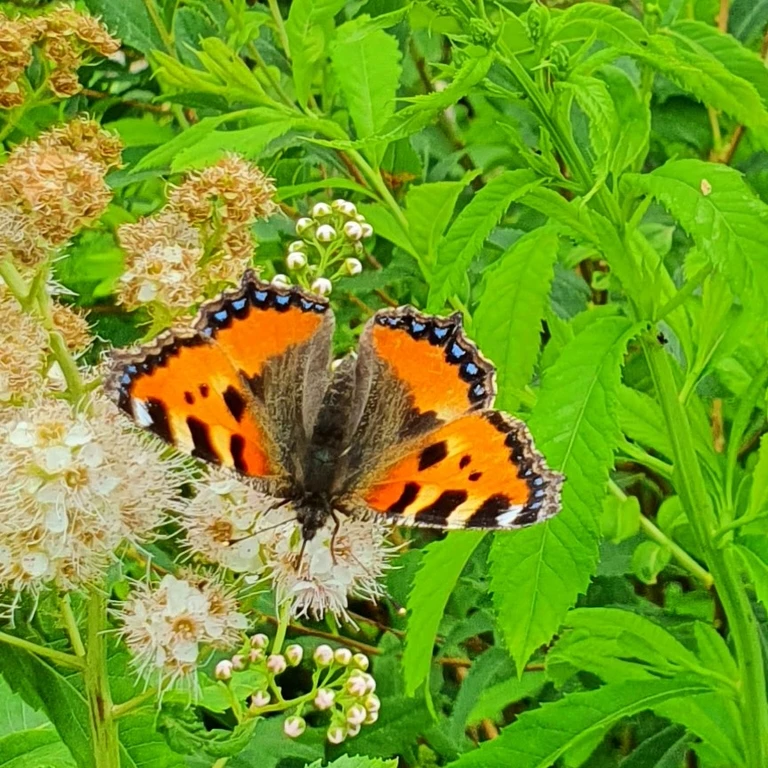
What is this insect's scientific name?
Aglais urticae
